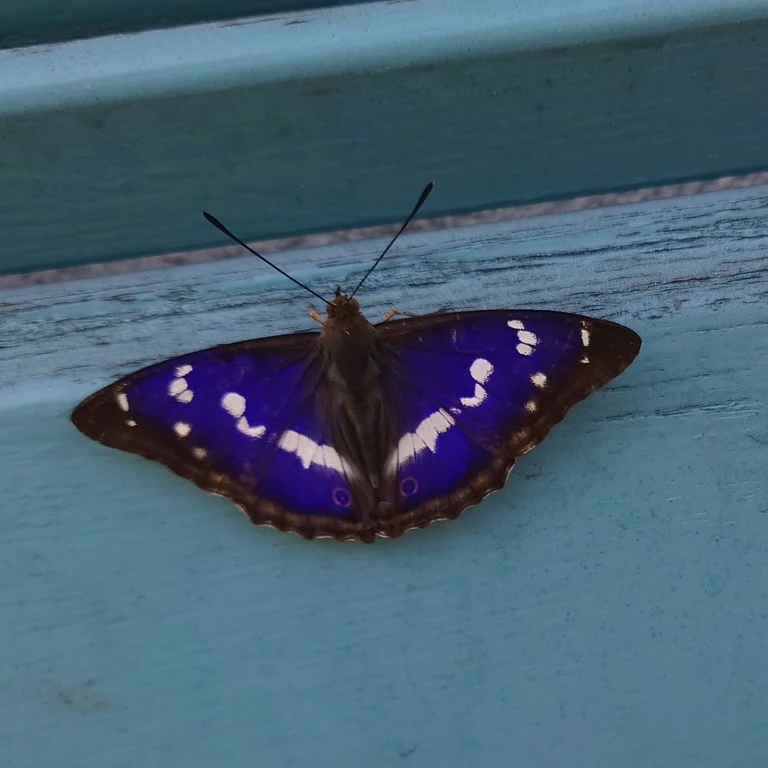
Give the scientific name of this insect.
Apatura iris
